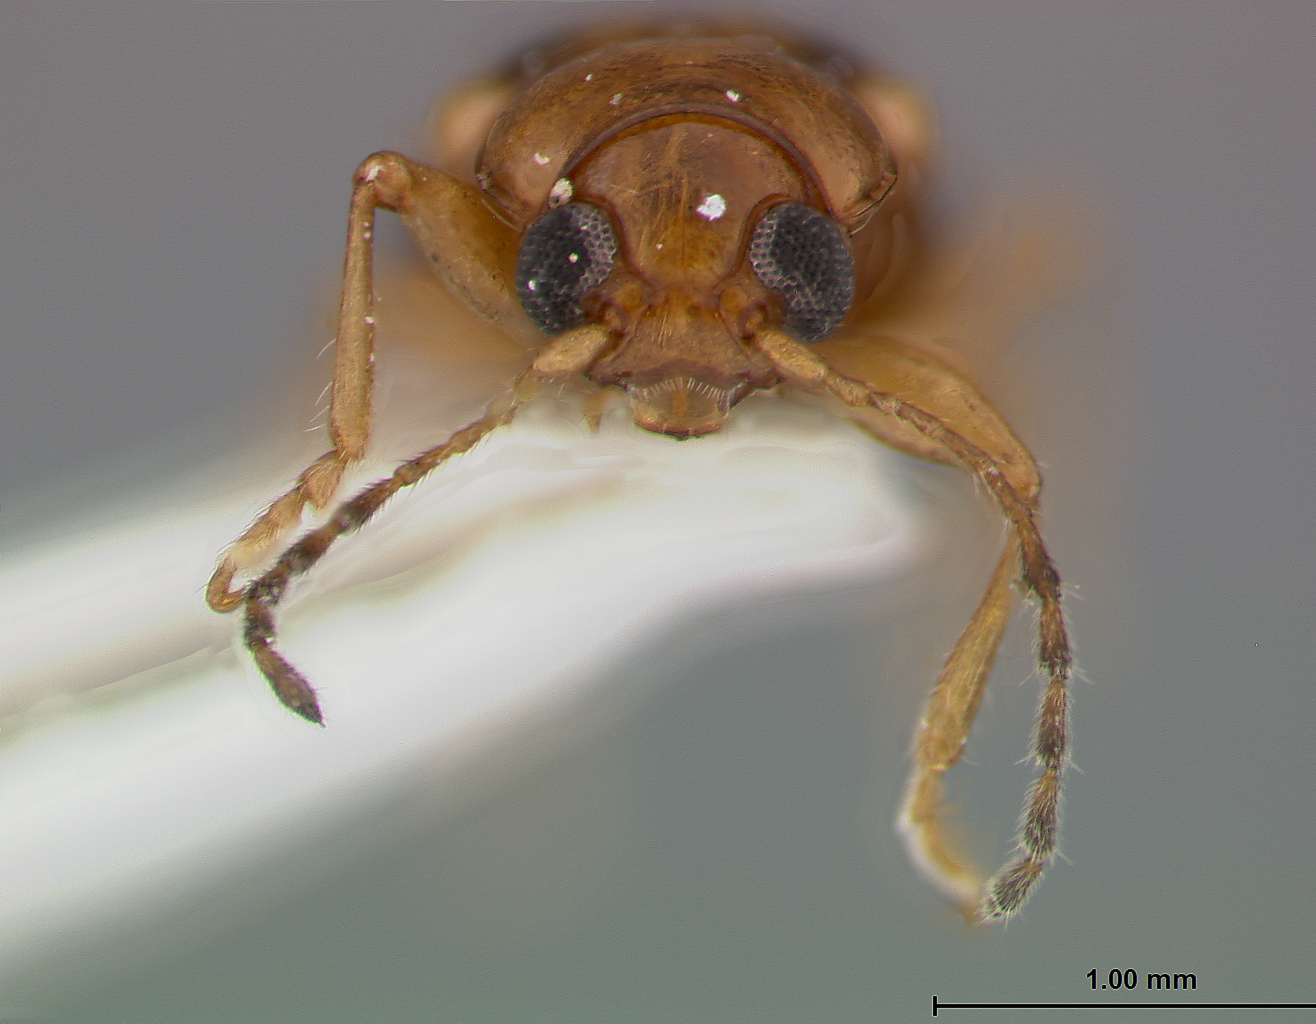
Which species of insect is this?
Metachroma gagnei
